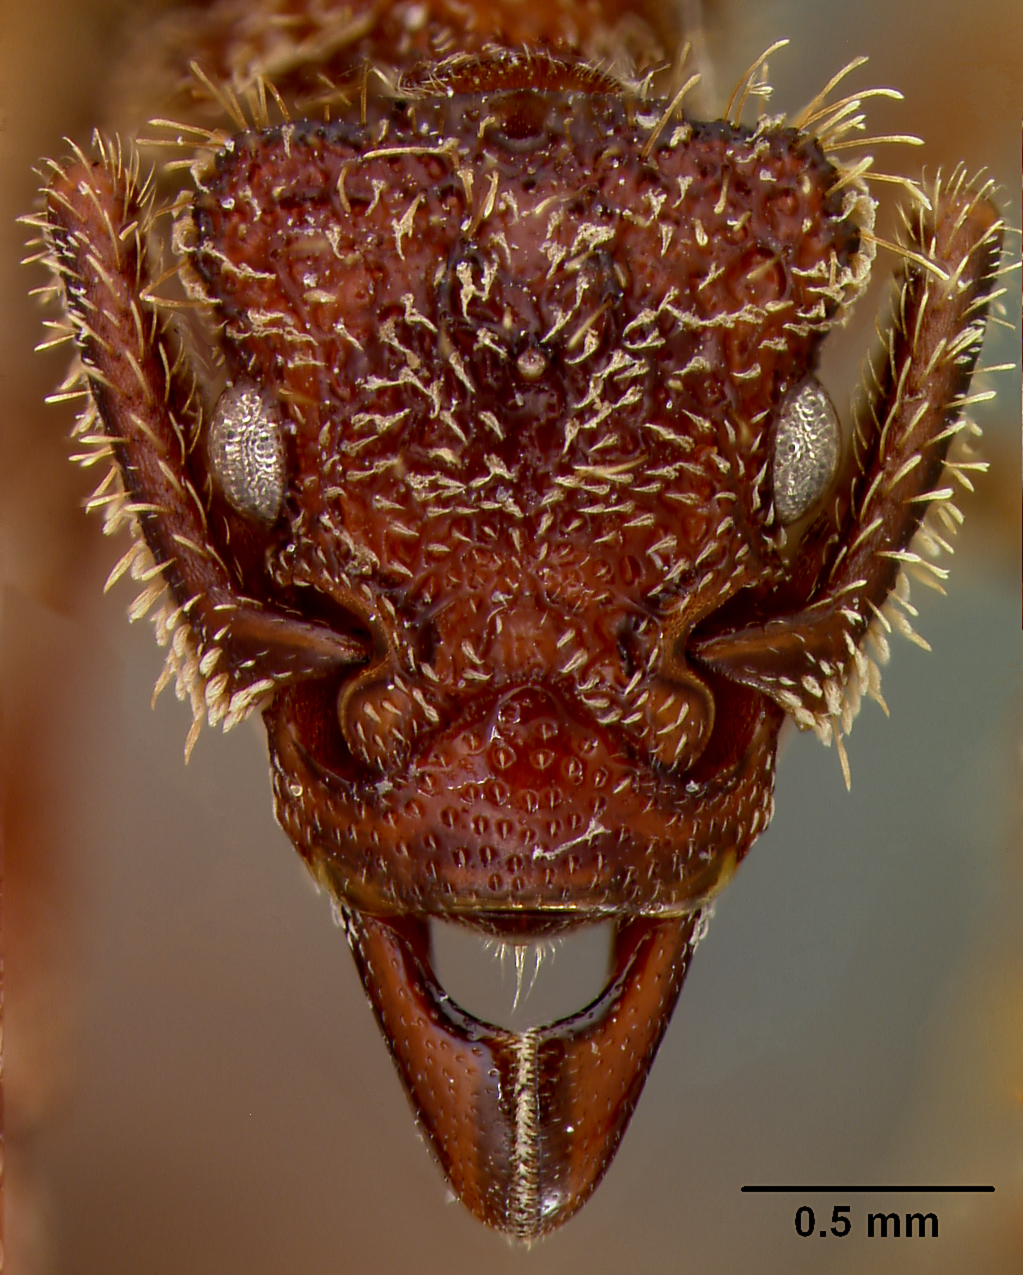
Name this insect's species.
Basiceros manni
